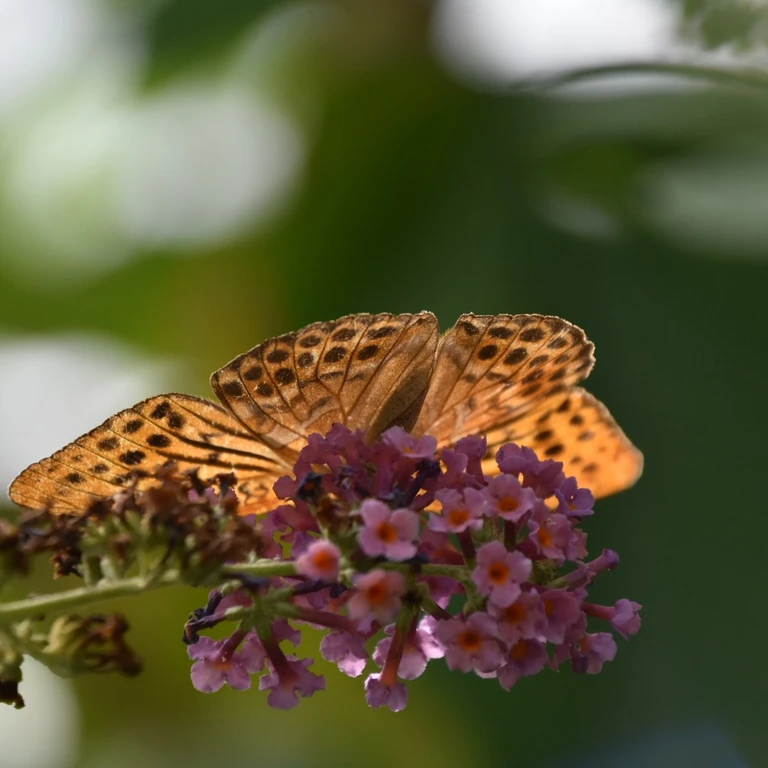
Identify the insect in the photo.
Argynnis paphia
